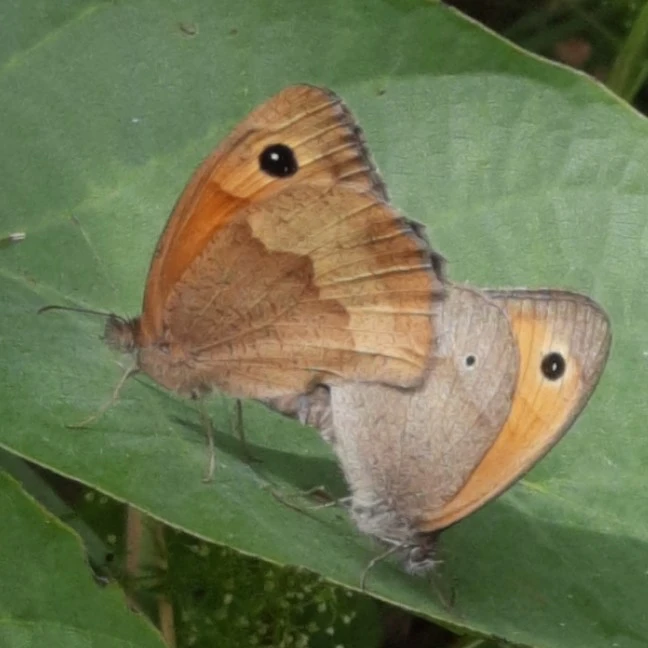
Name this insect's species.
Maniola jurtina
